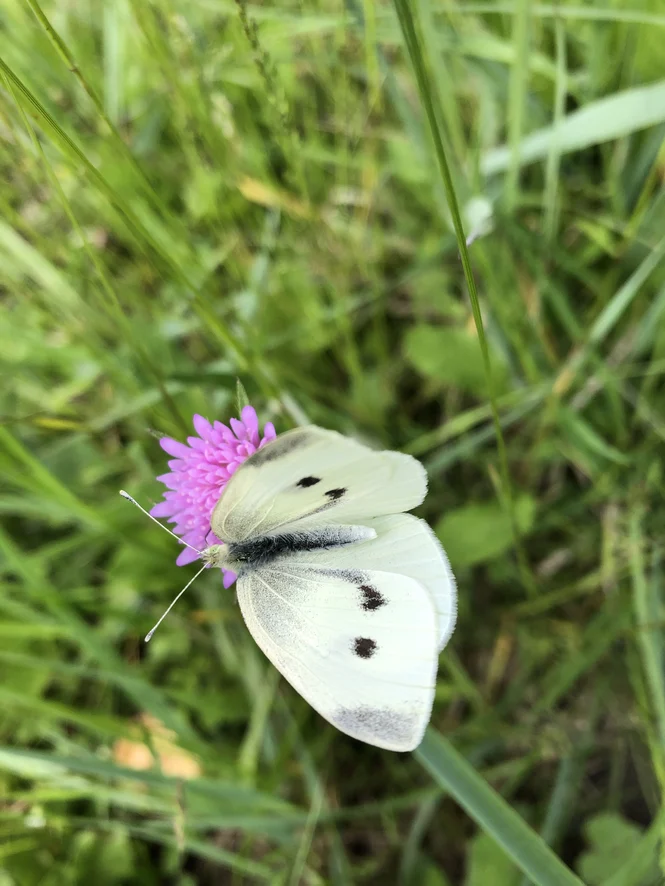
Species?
Pieris rapae
